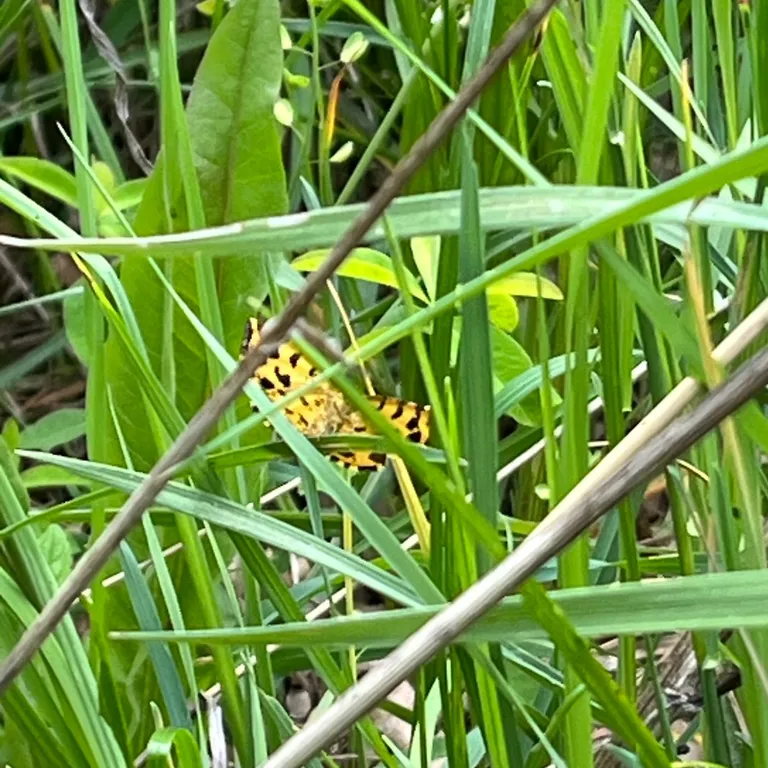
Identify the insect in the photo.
Pseudopanthera macularia
